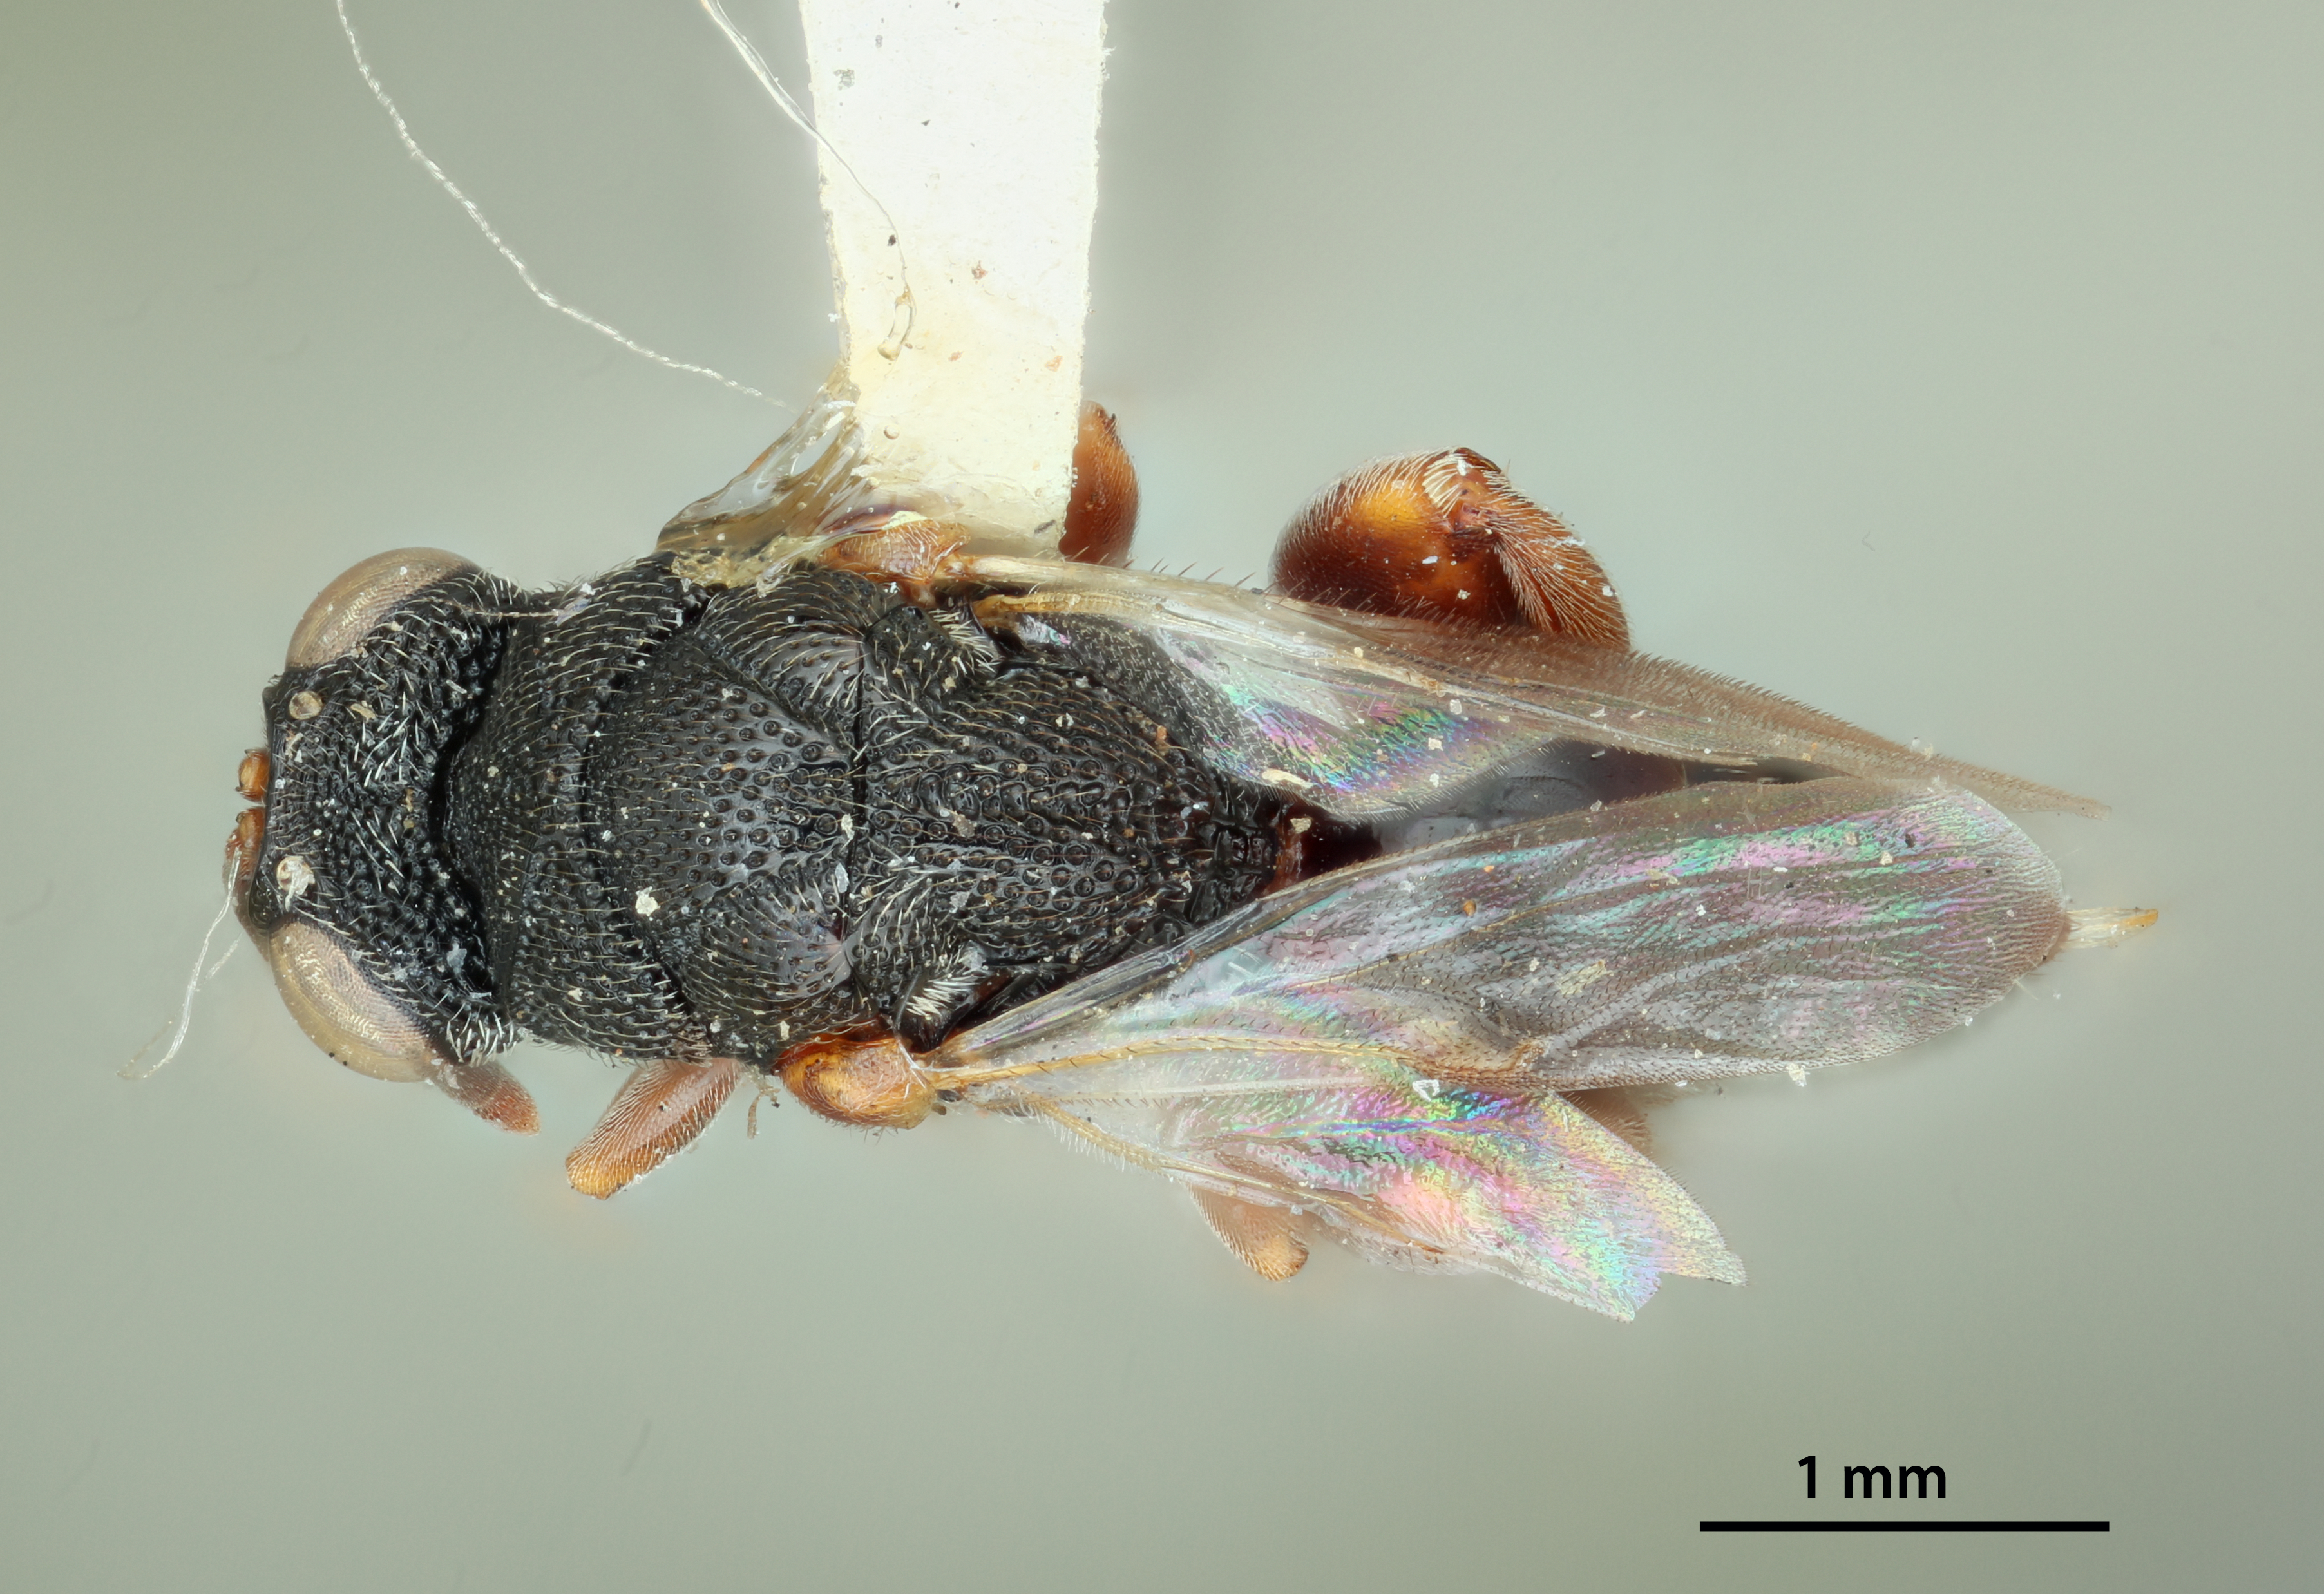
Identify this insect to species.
Stomatocera sulcata
